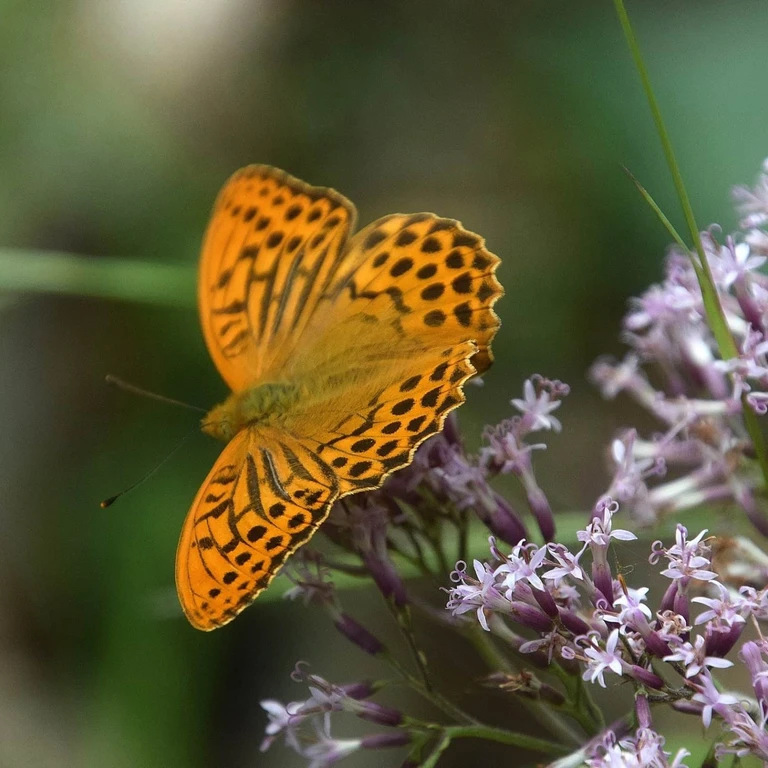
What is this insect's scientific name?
Argynnis paphia
